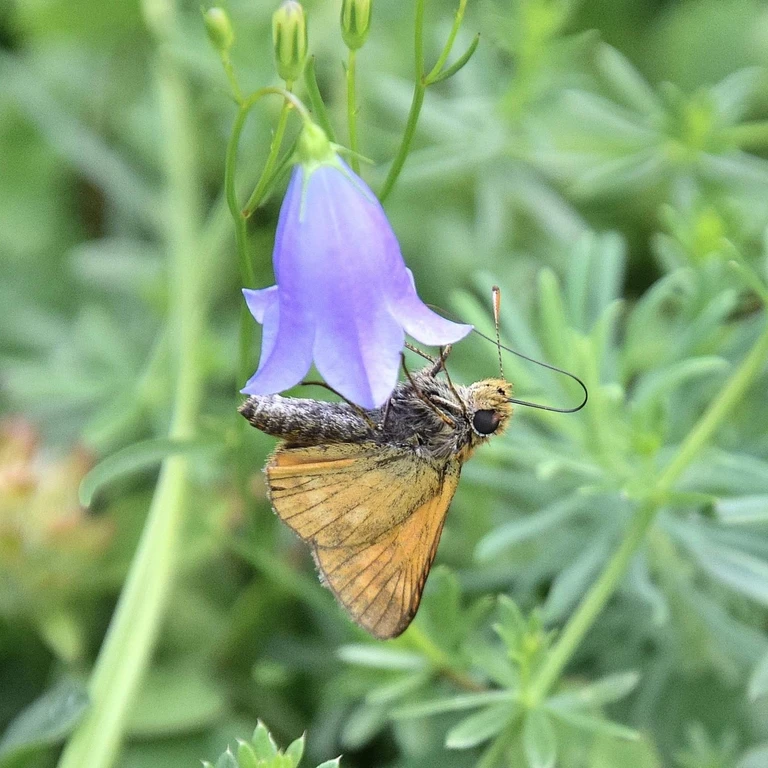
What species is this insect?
Ochlodes sylvanus (also Ochlodes venata)
